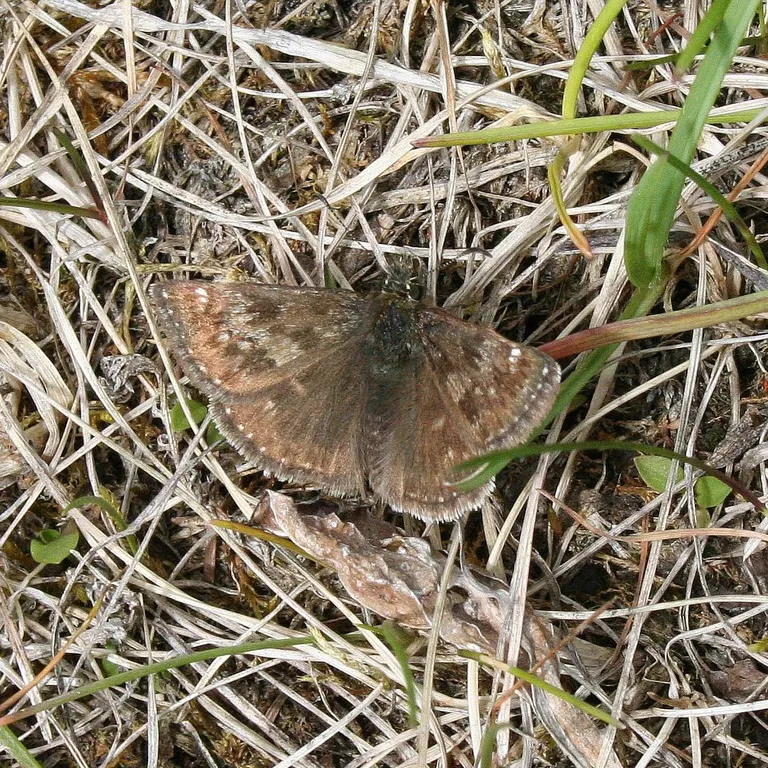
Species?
Erynnis tages
